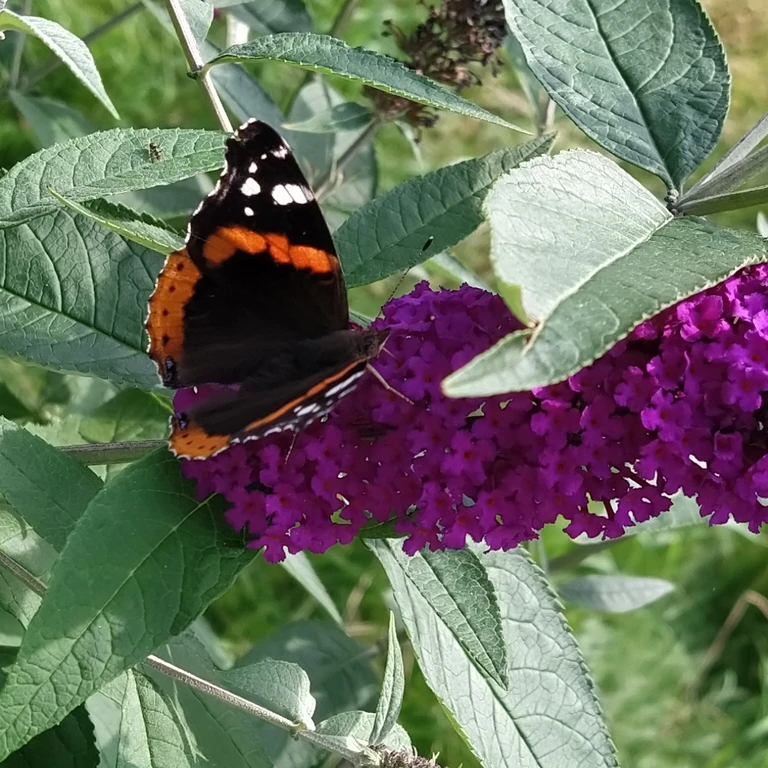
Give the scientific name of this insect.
Vanessa atalanta
